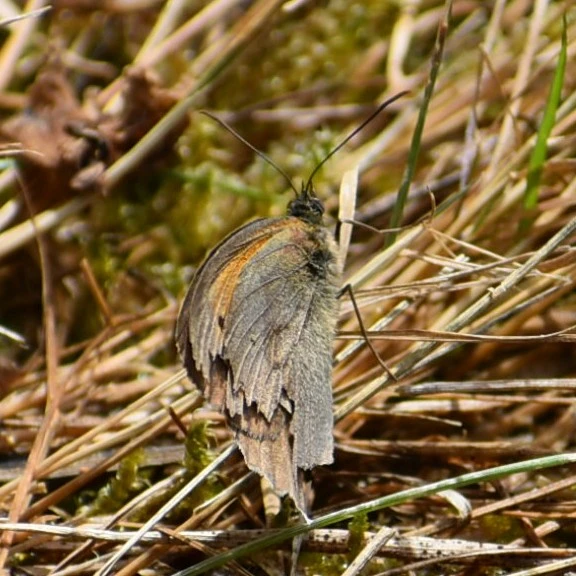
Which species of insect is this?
Maniola jurtina
